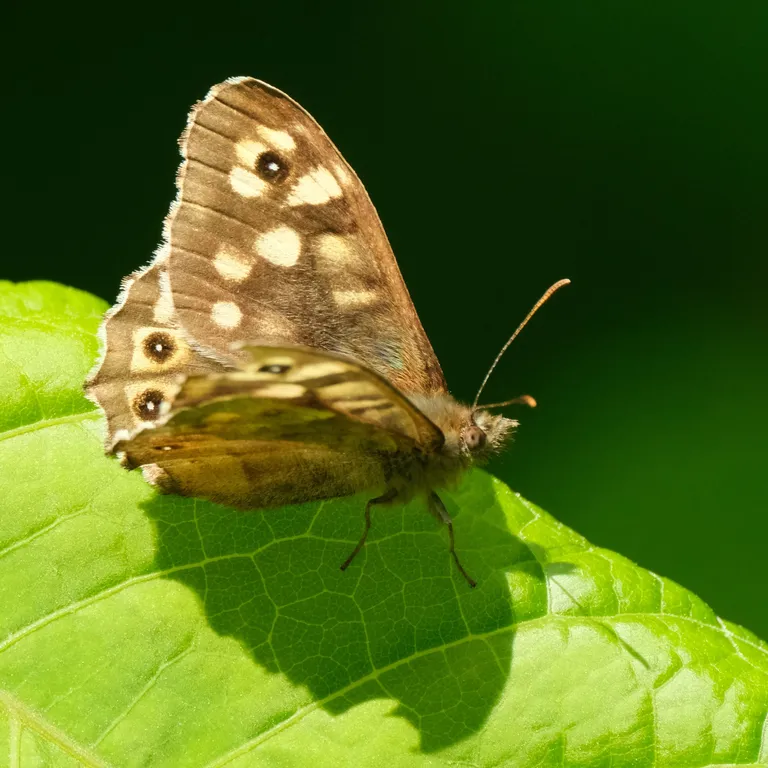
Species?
Pararge aegeria
